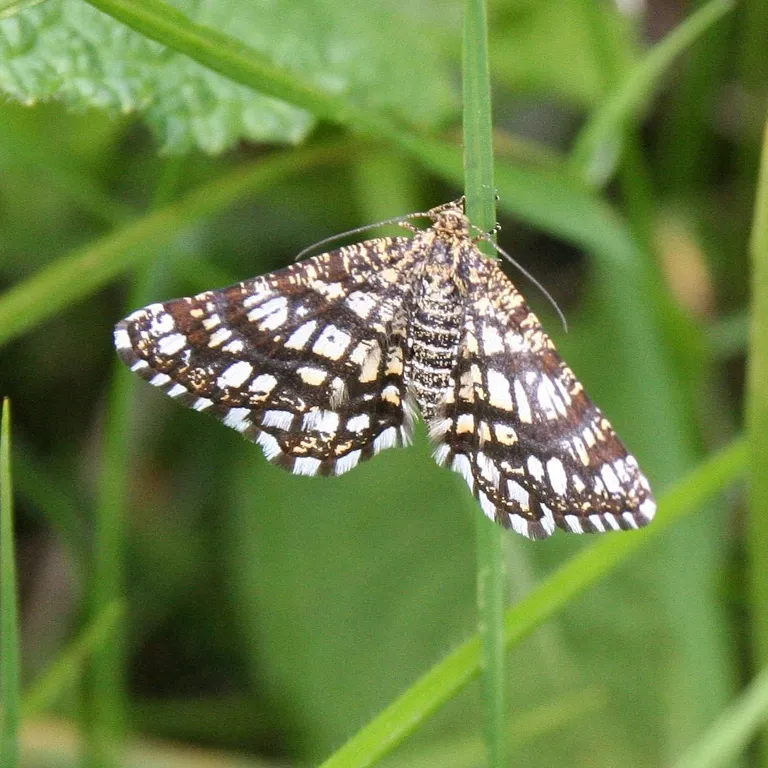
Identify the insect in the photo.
Chiasmia clathrata
